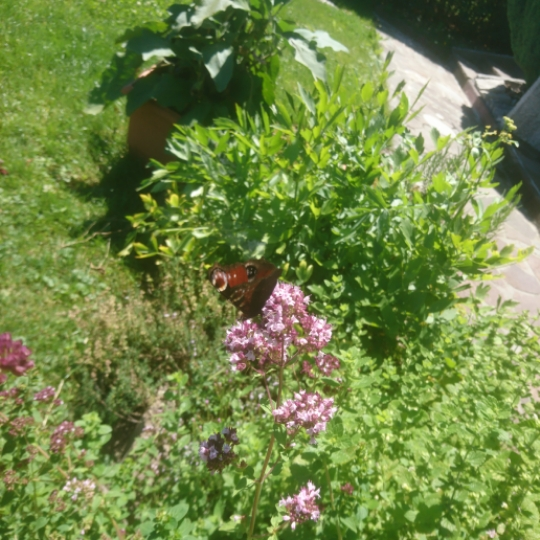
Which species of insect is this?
Aglais io
